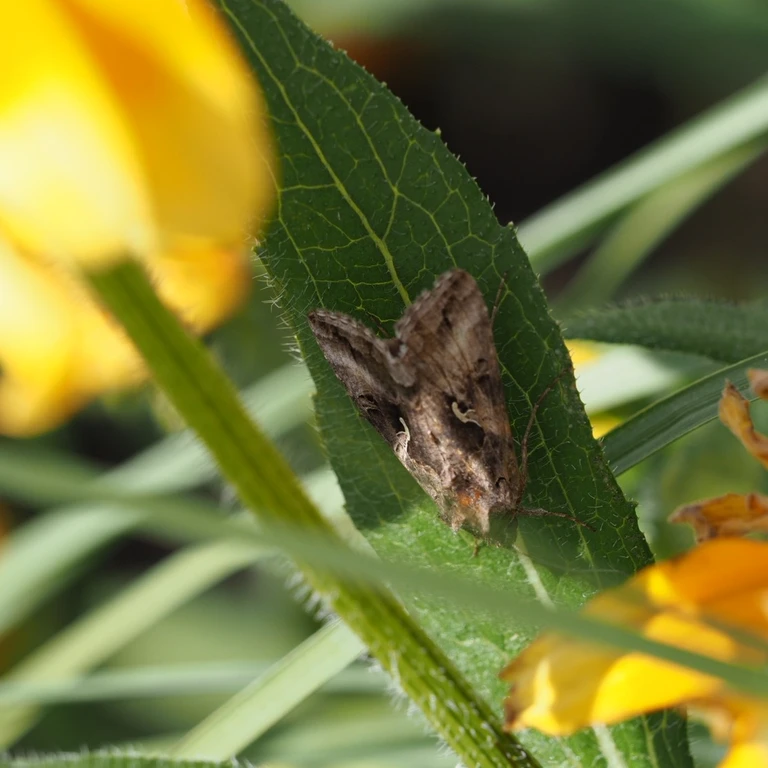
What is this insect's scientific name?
Autographa gamma
